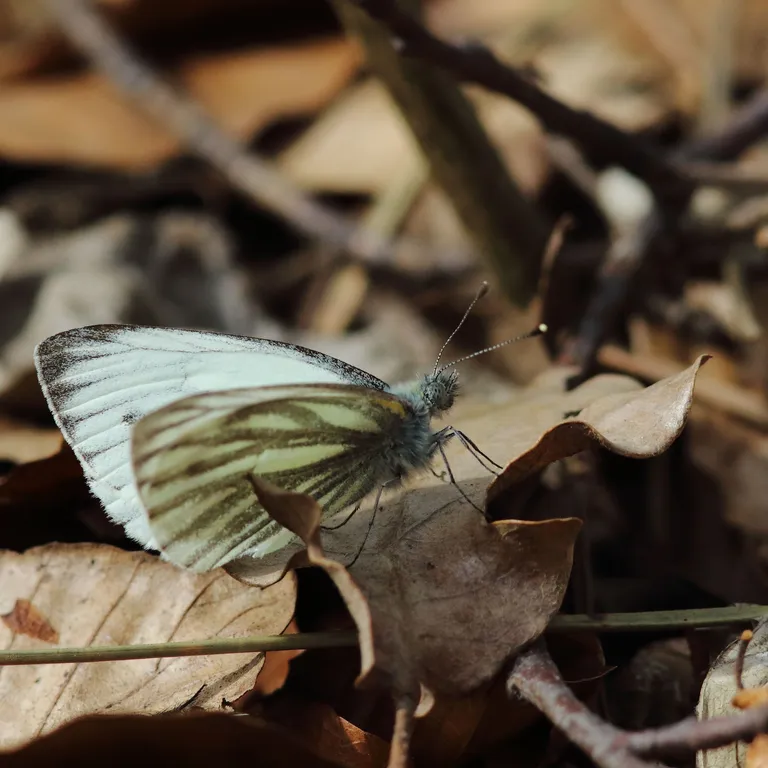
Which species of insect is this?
Pieris napi
